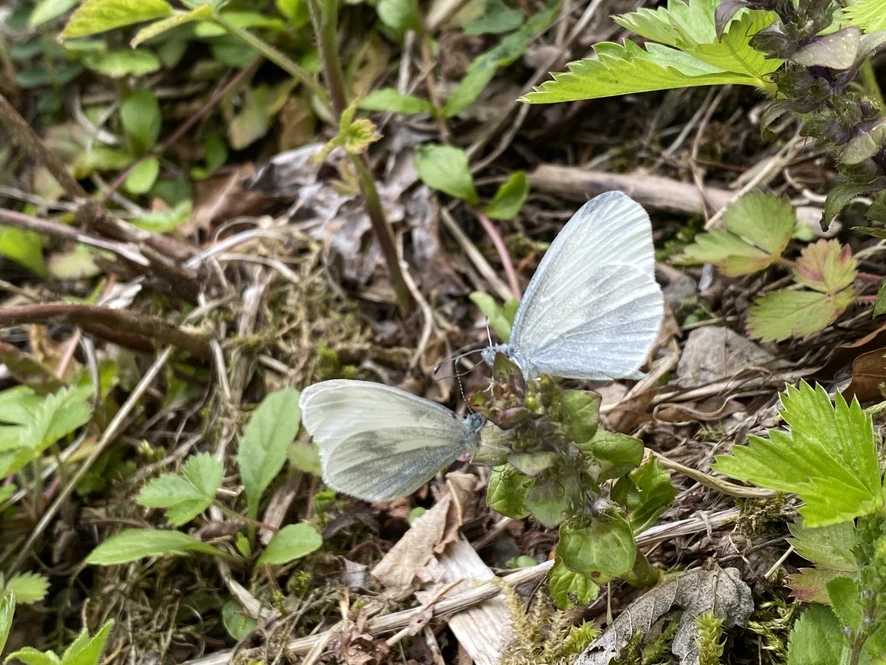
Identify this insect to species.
Leptidea sinapis/juvernica
